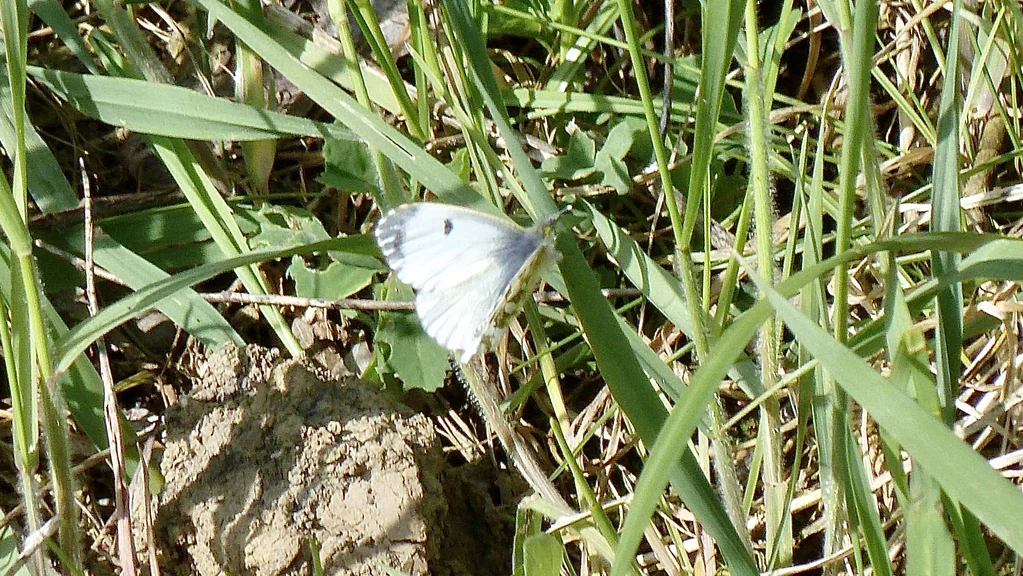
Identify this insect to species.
Anthocharis cardamines
